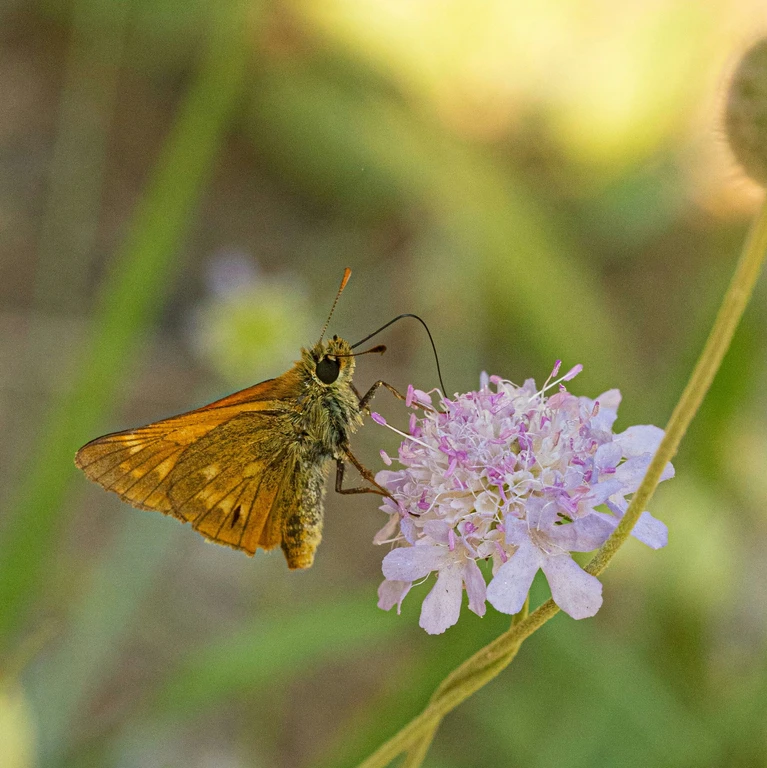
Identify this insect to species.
Ochlodes sylvanus (also Ochlodes venata)
